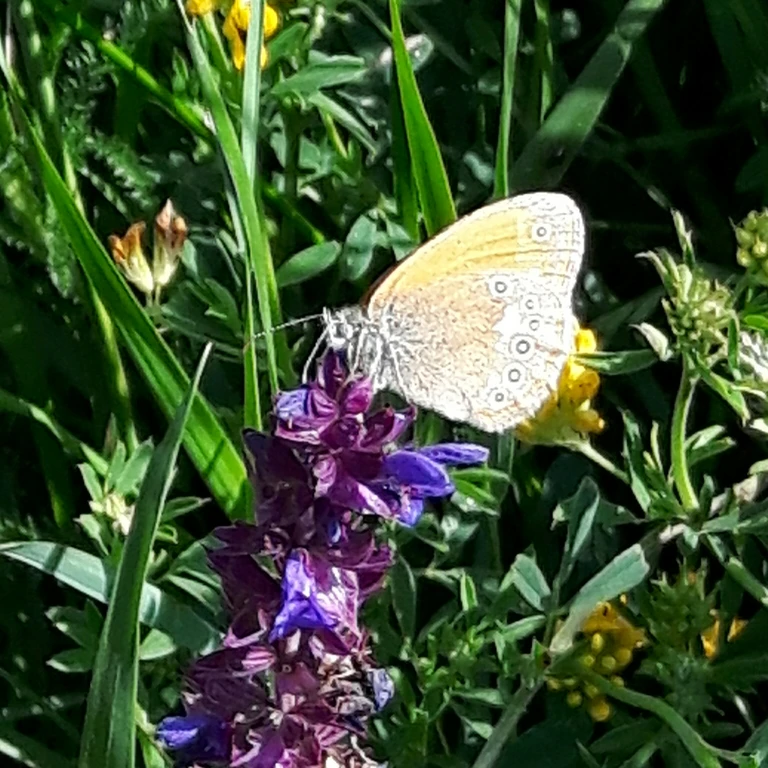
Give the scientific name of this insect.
Coenonympha glycerion (also Coenonympha iphis)
